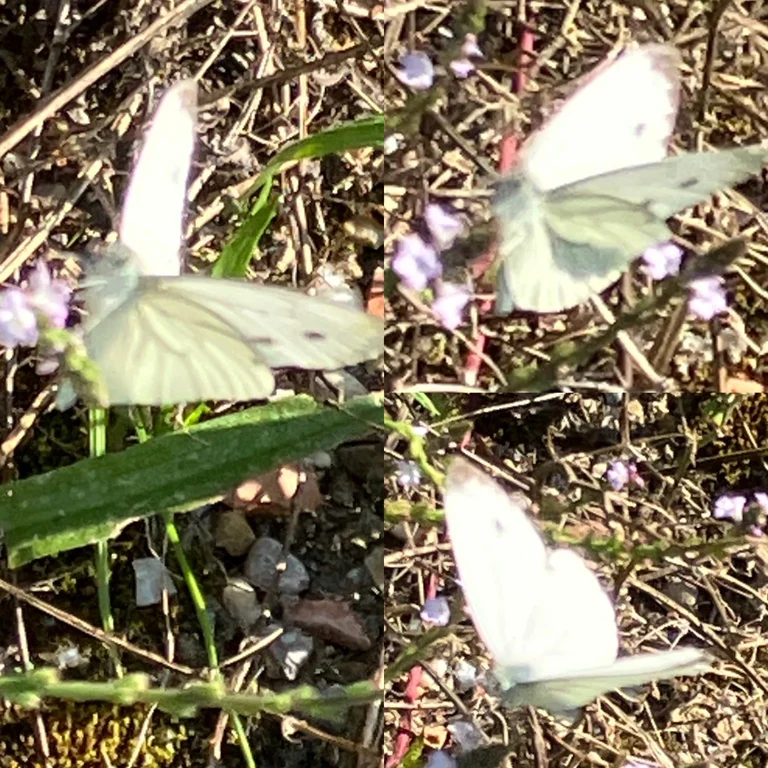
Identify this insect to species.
Pieris napi
